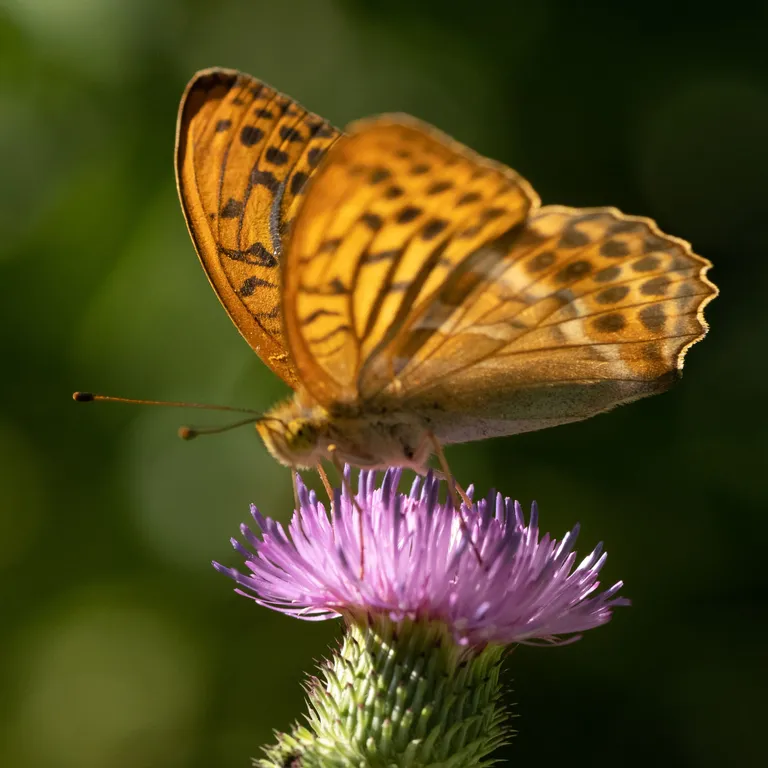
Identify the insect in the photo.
Argynnis paphia
